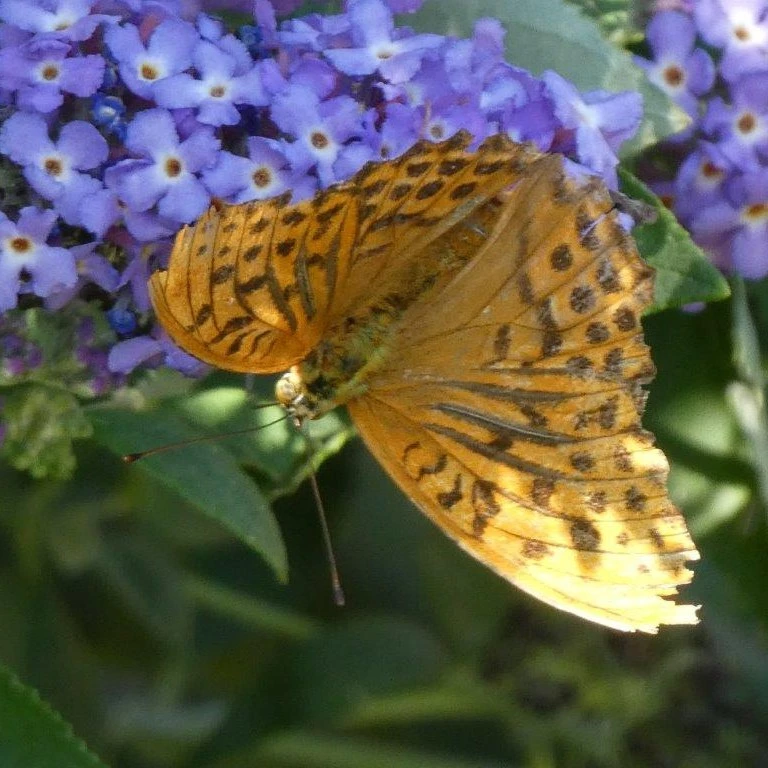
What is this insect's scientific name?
Argynnis paphia
